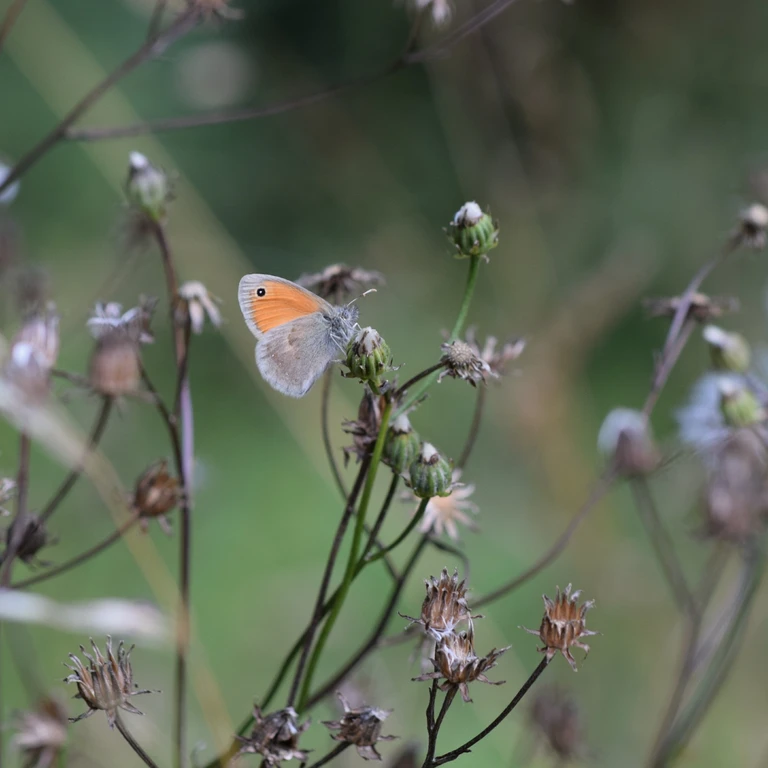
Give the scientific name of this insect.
Coenonympha pamphilus
